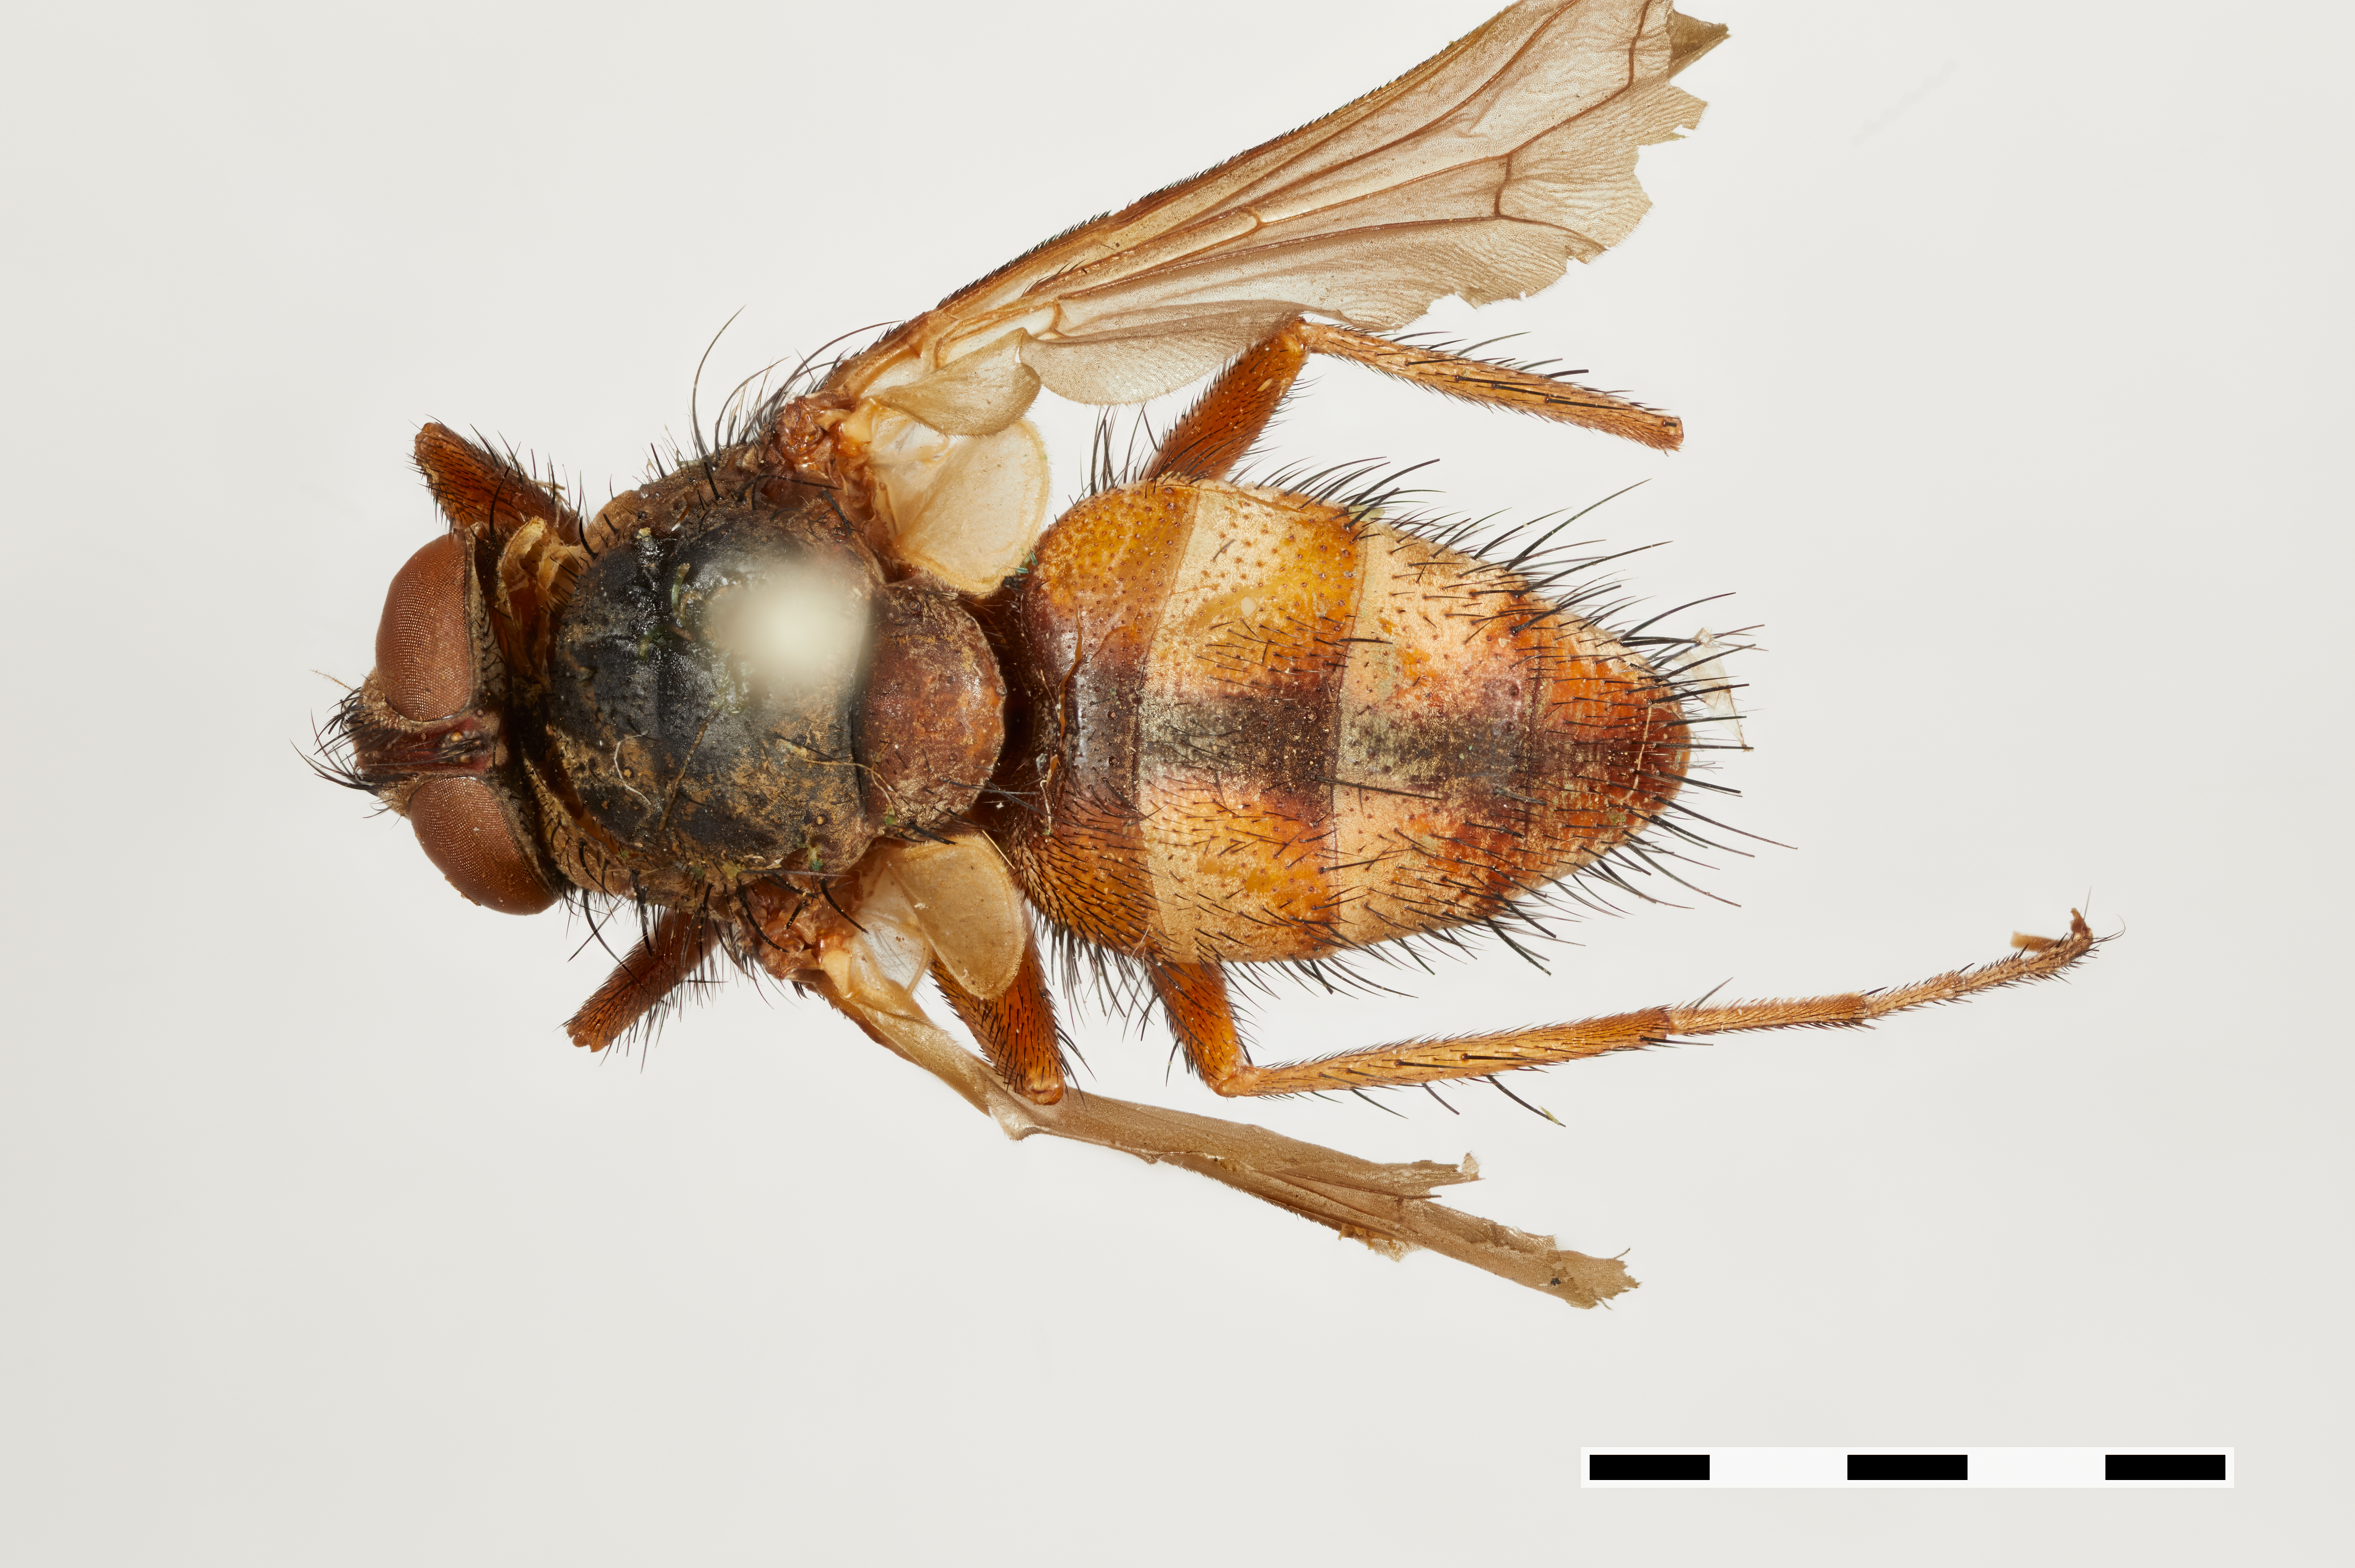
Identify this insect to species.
Megaparia flaveola
